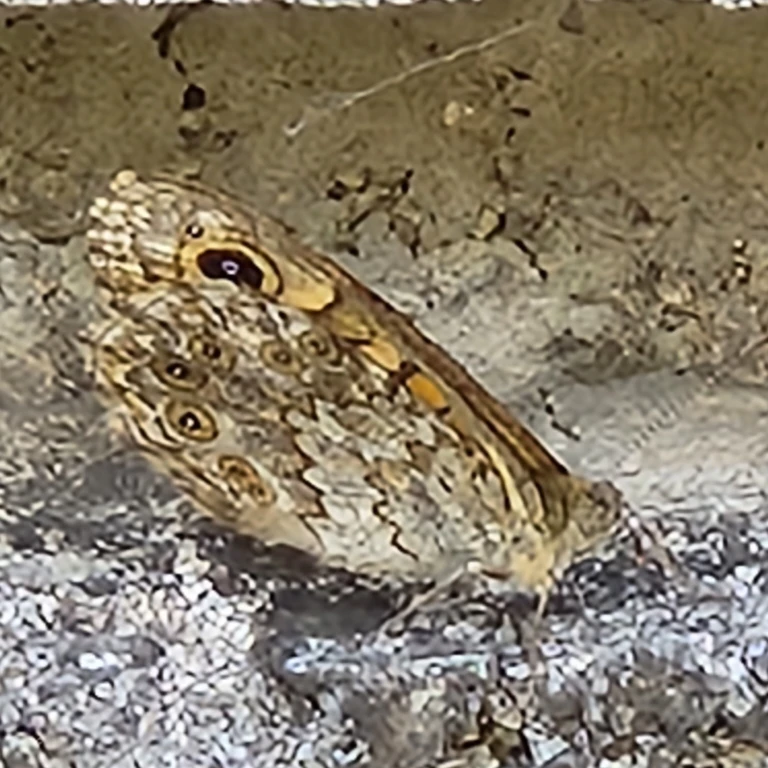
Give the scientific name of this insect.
Lasiommata megera (also Pararge megera)
